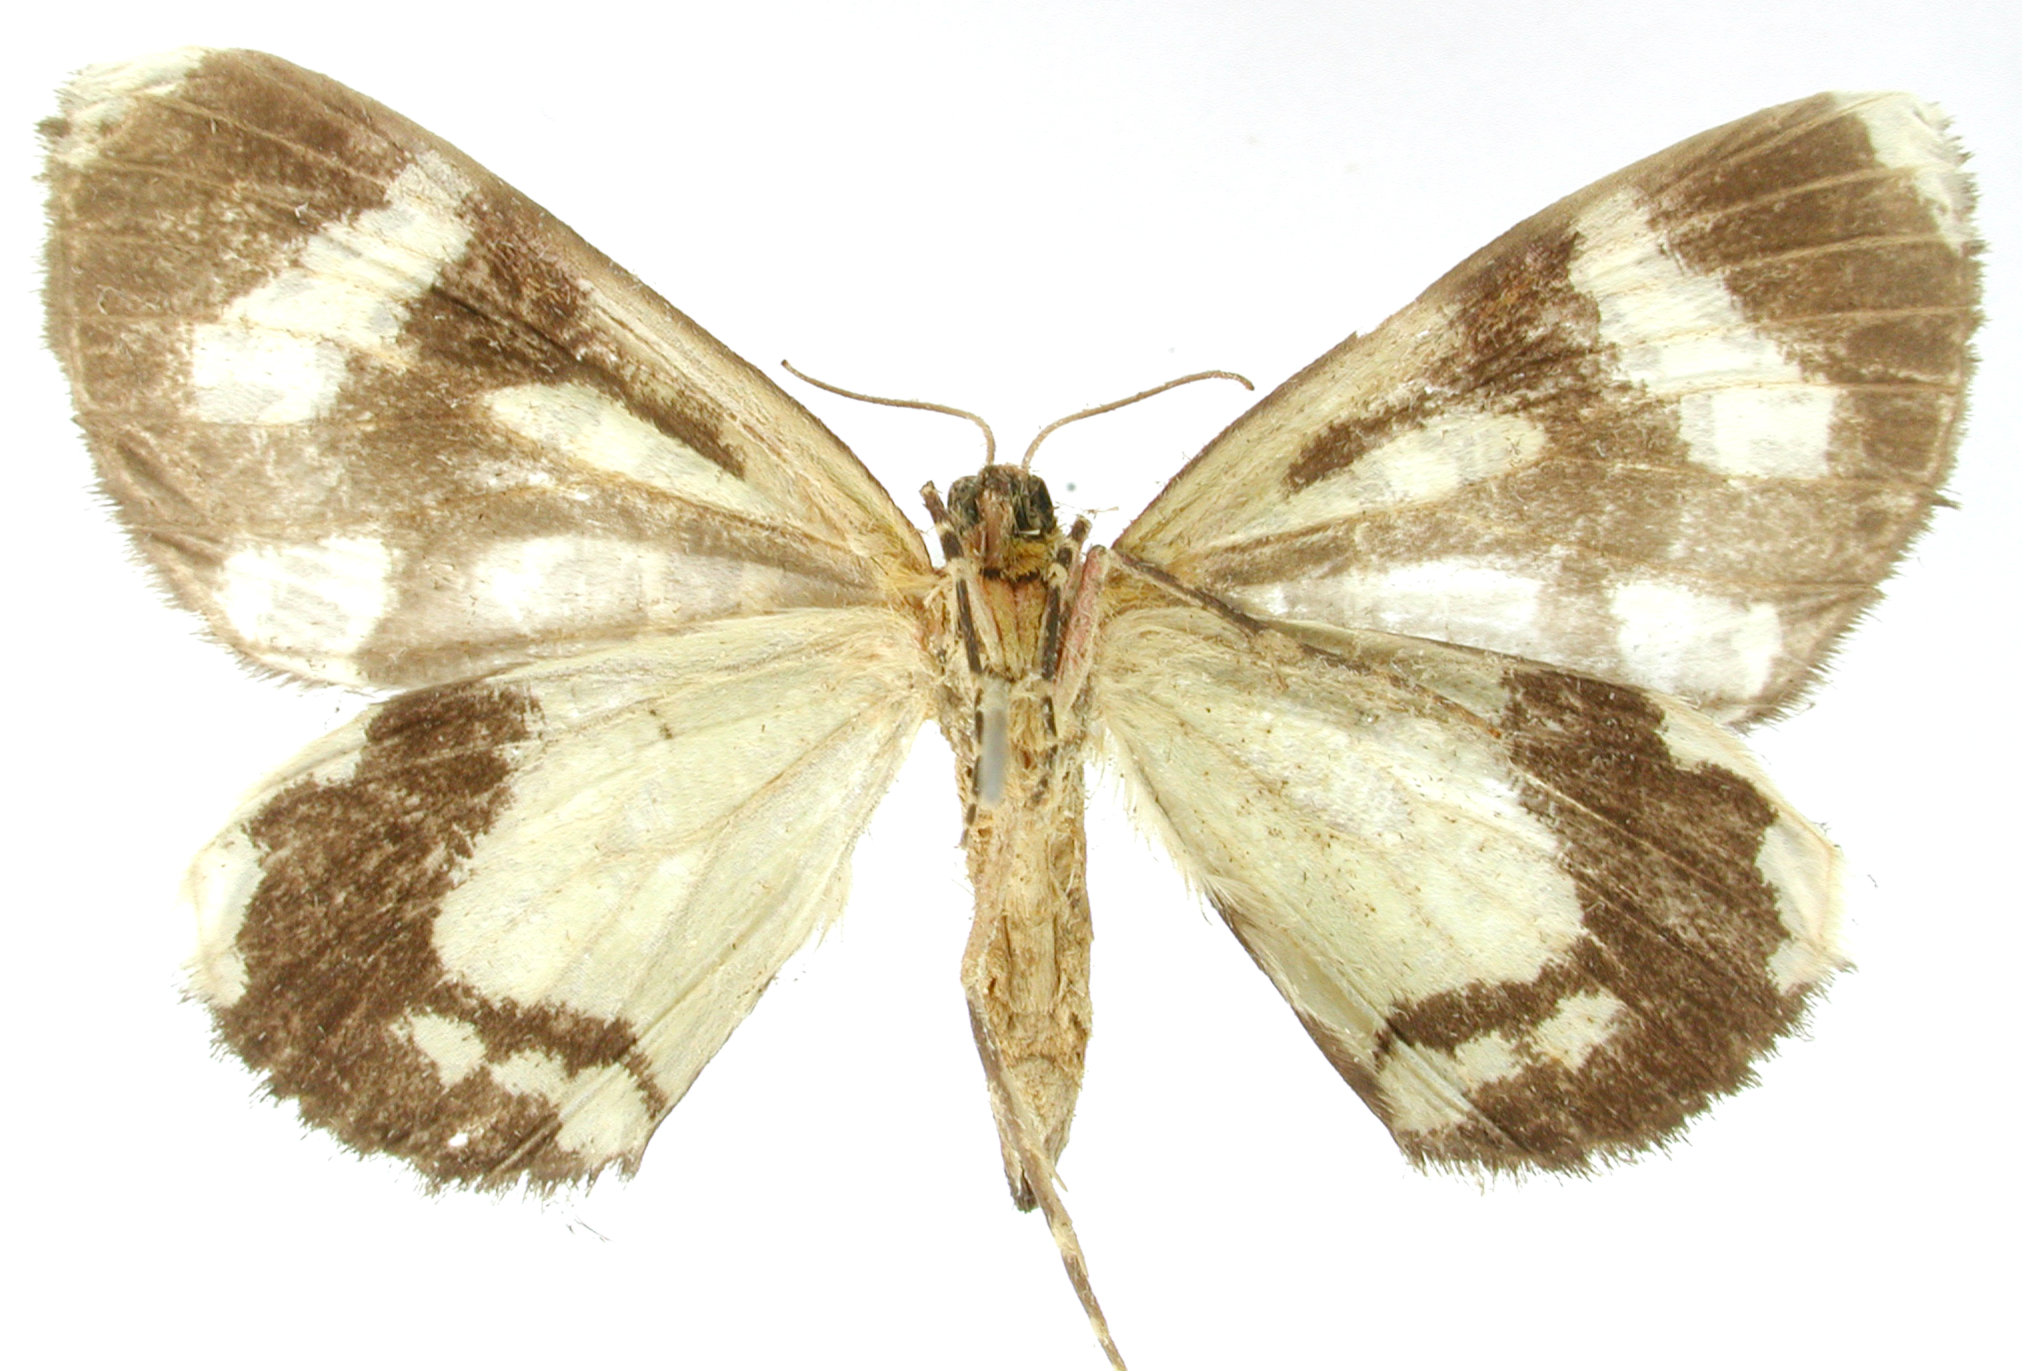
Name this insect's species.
Erebochlora albida
